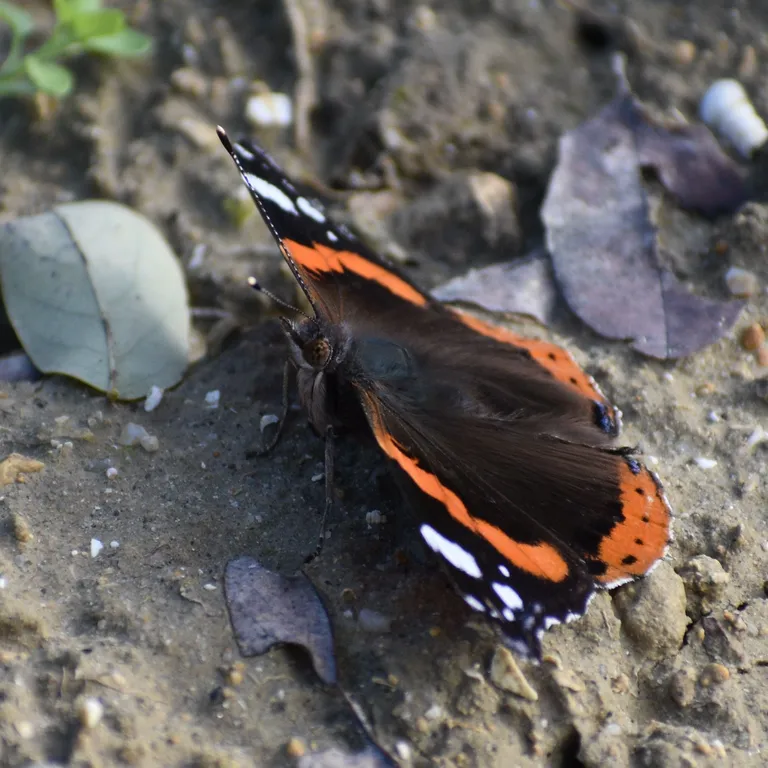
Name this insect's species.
Vanessa atalanta
